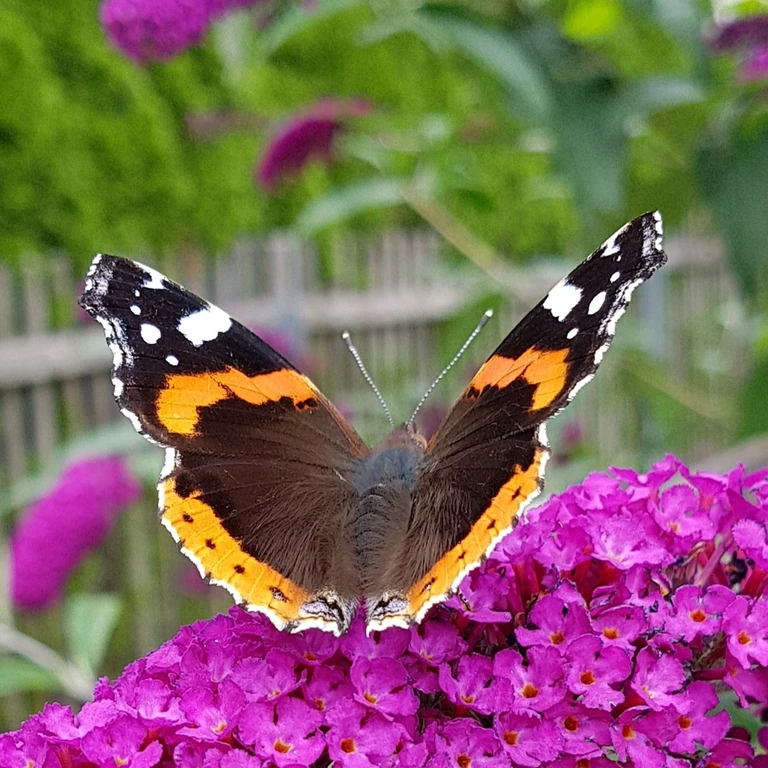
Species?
Vanessa atalanta
